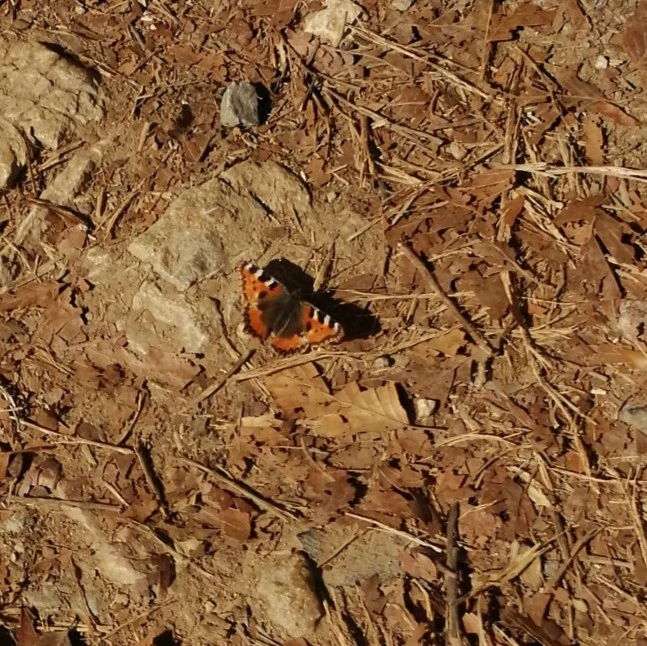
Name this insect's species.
Aglais urticae
